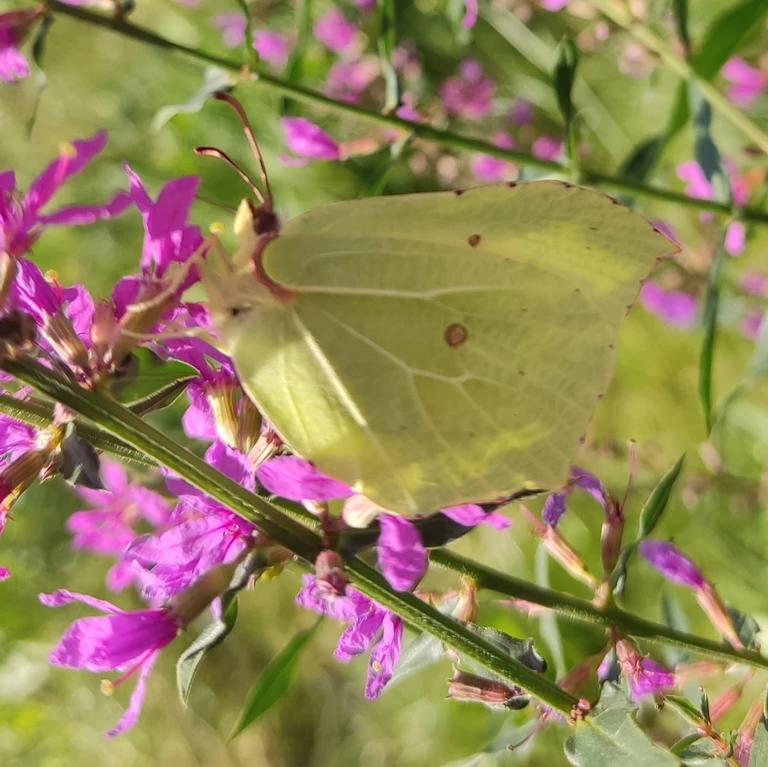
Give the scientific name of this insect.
Gonepteryx rhamni
